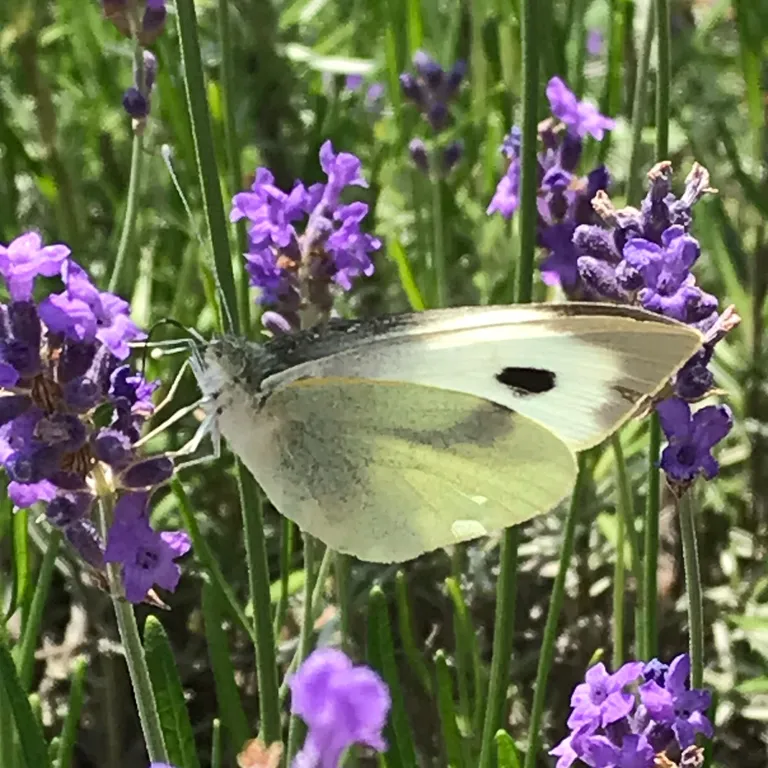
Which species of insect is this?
Pieris brassicae
